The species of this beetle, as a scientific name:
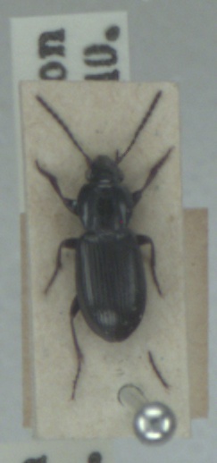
Pterostichus diligens
